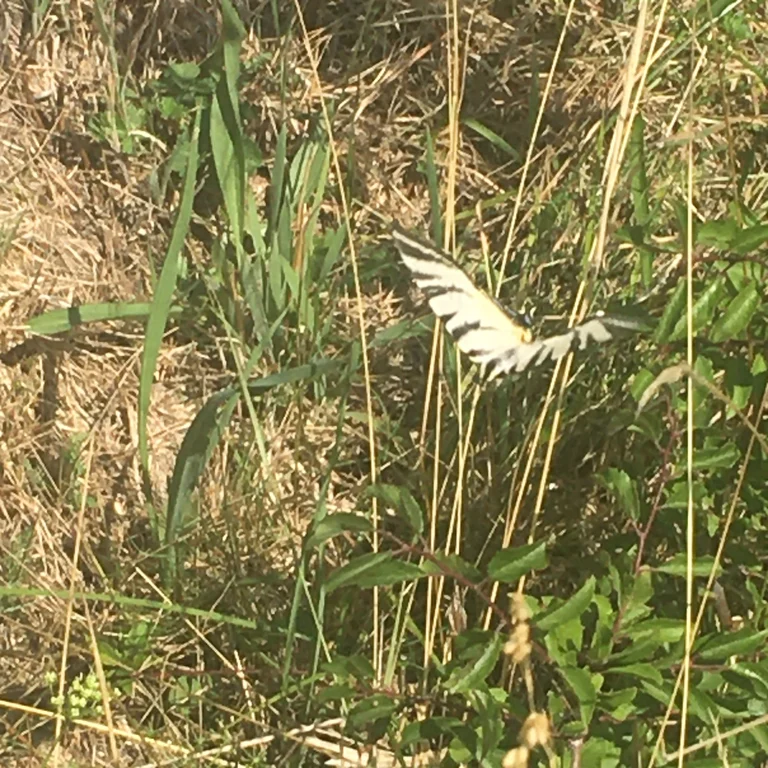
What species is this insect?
Iphiclides podalirius
